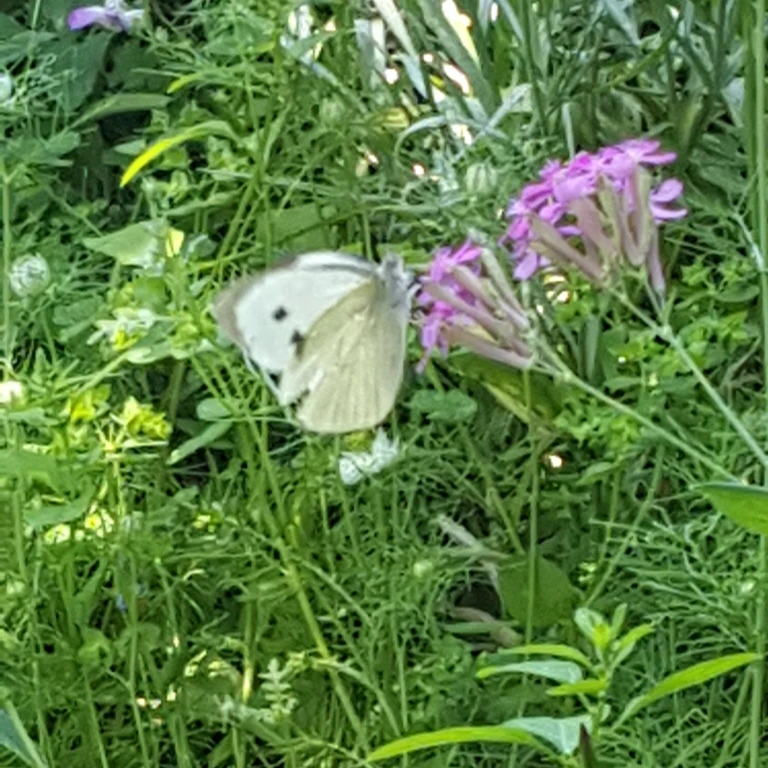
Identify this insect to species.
Pieris brassicae
